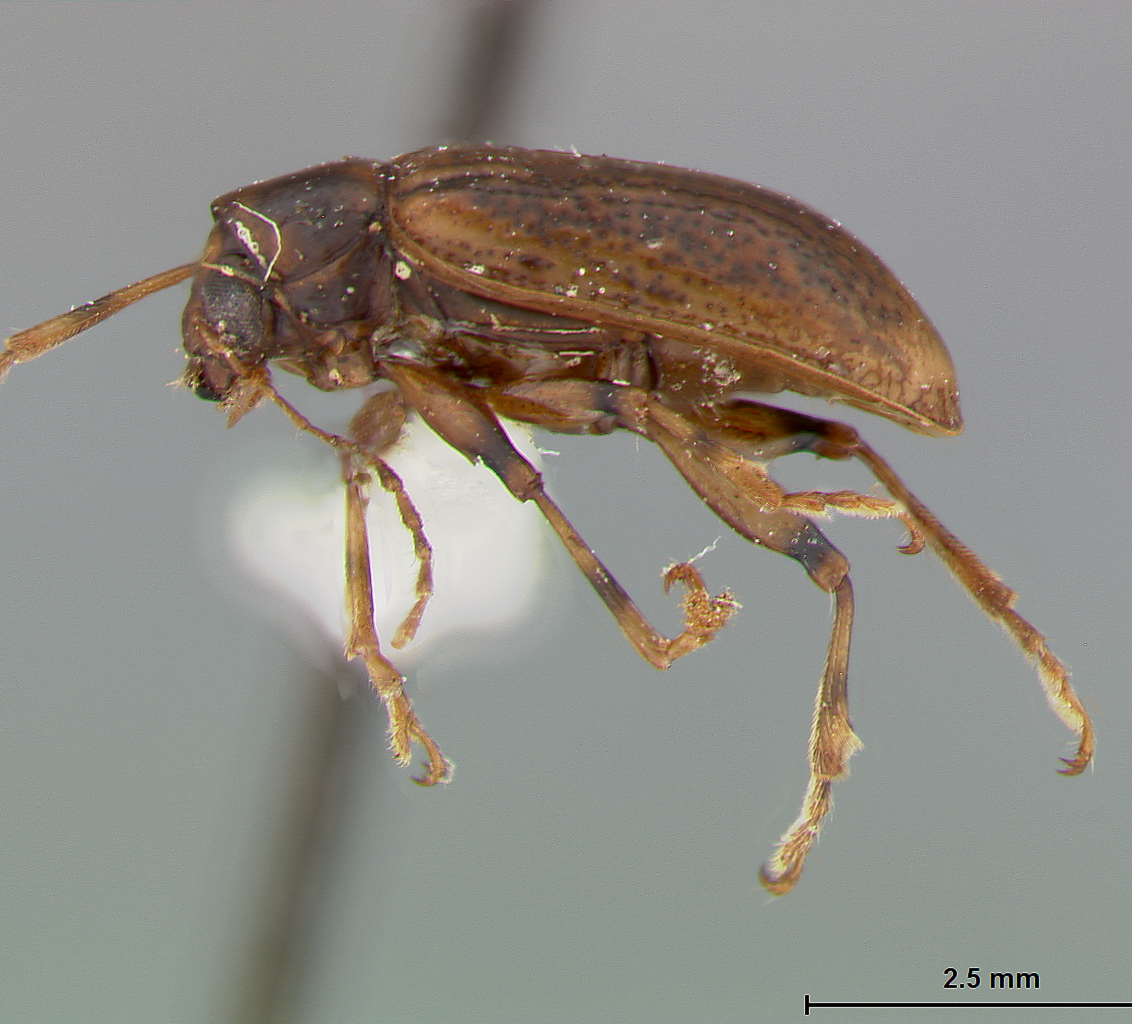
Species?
Metachroma rugosum
